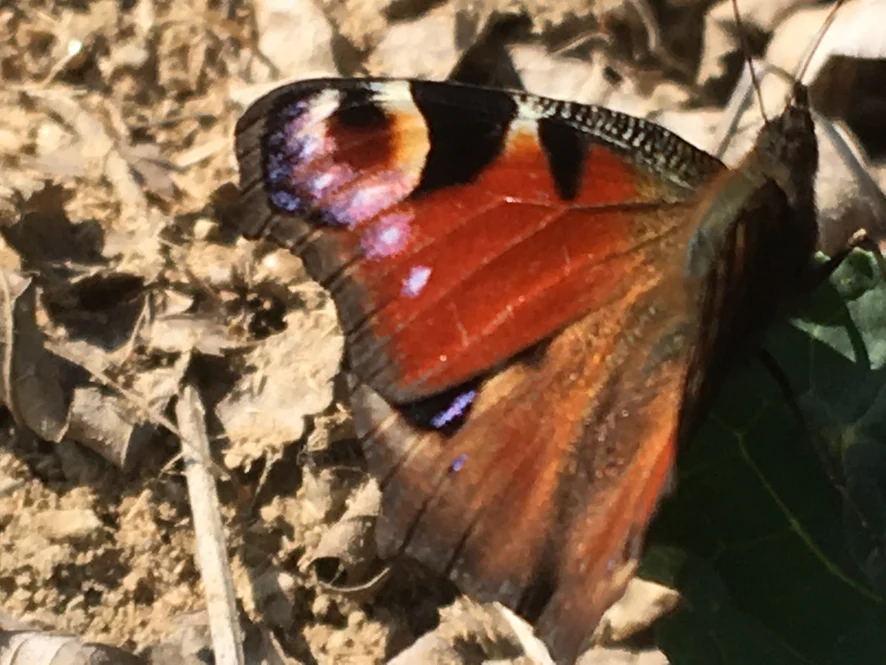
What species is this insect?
Aglais io
